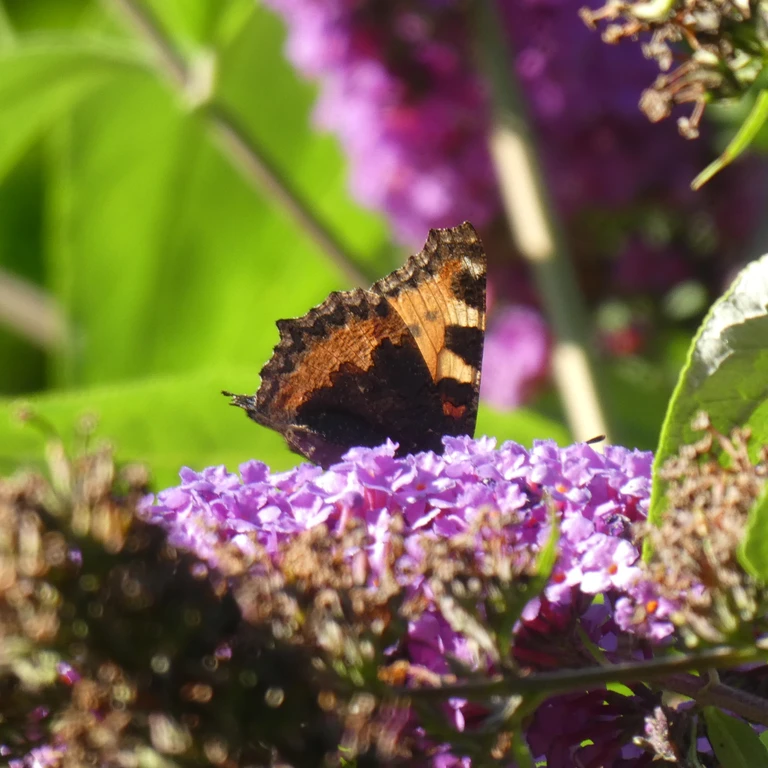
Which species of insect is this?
Aglais urticae
